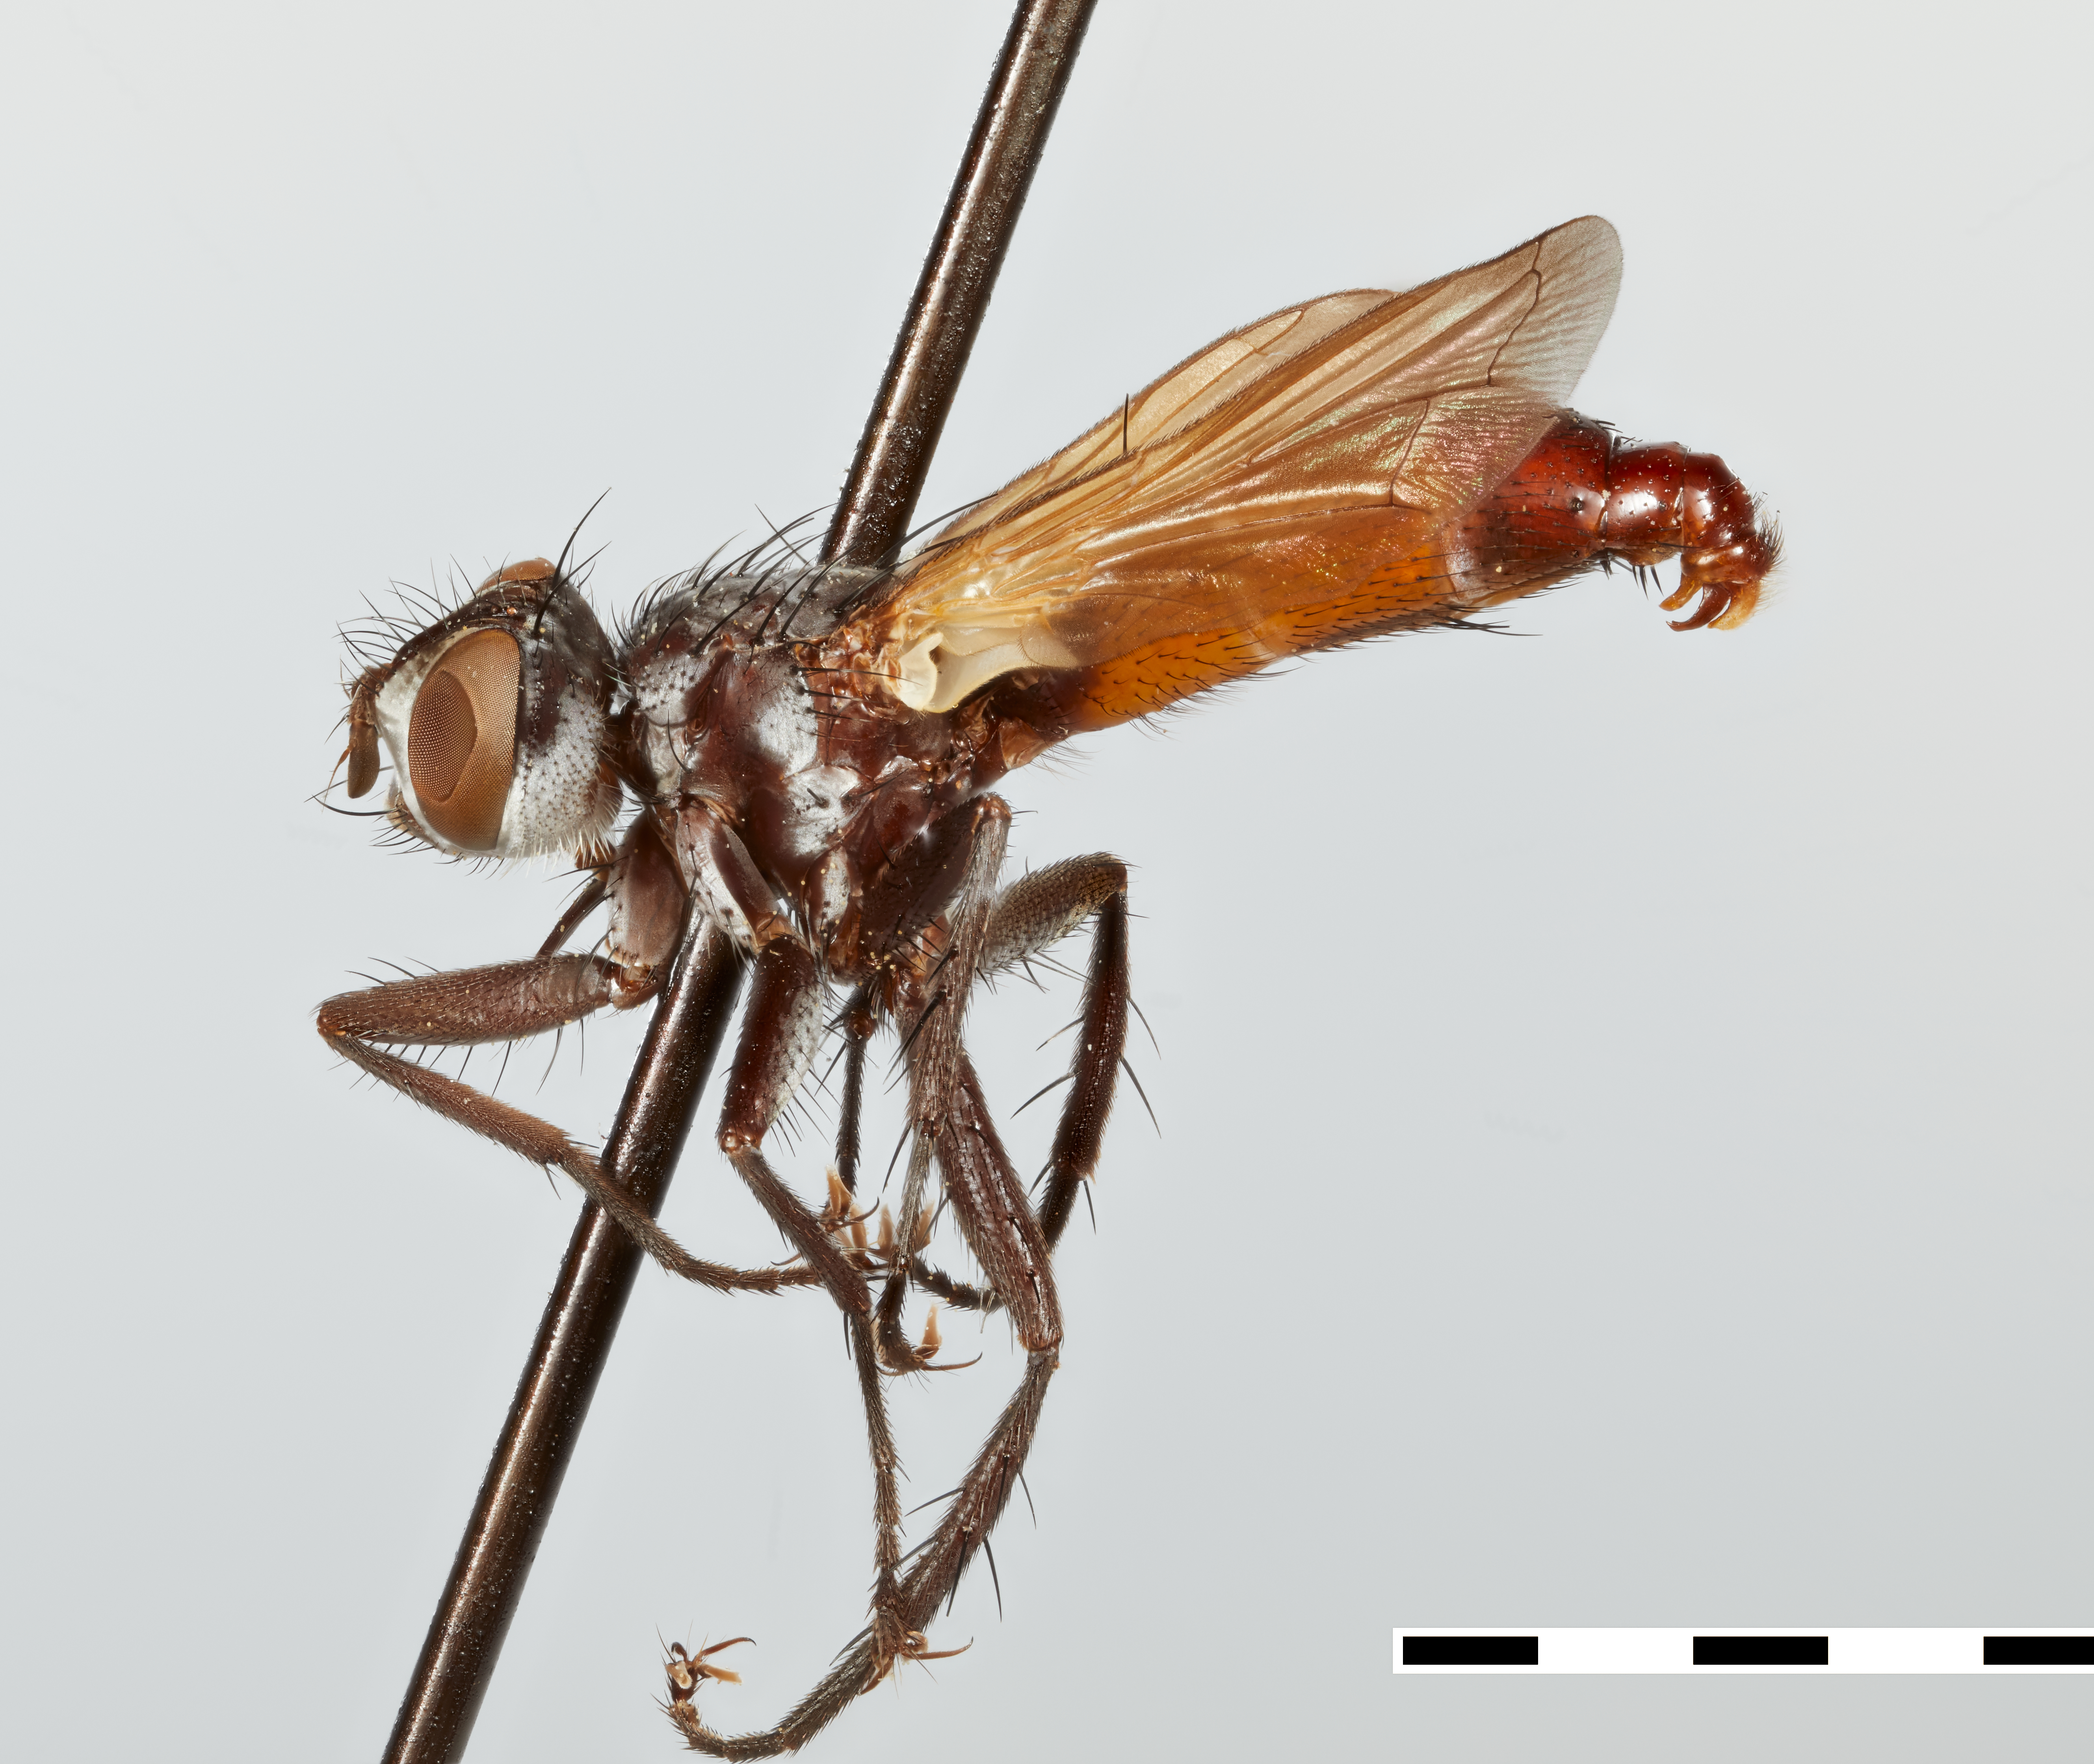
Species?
Cylindromyia decora
